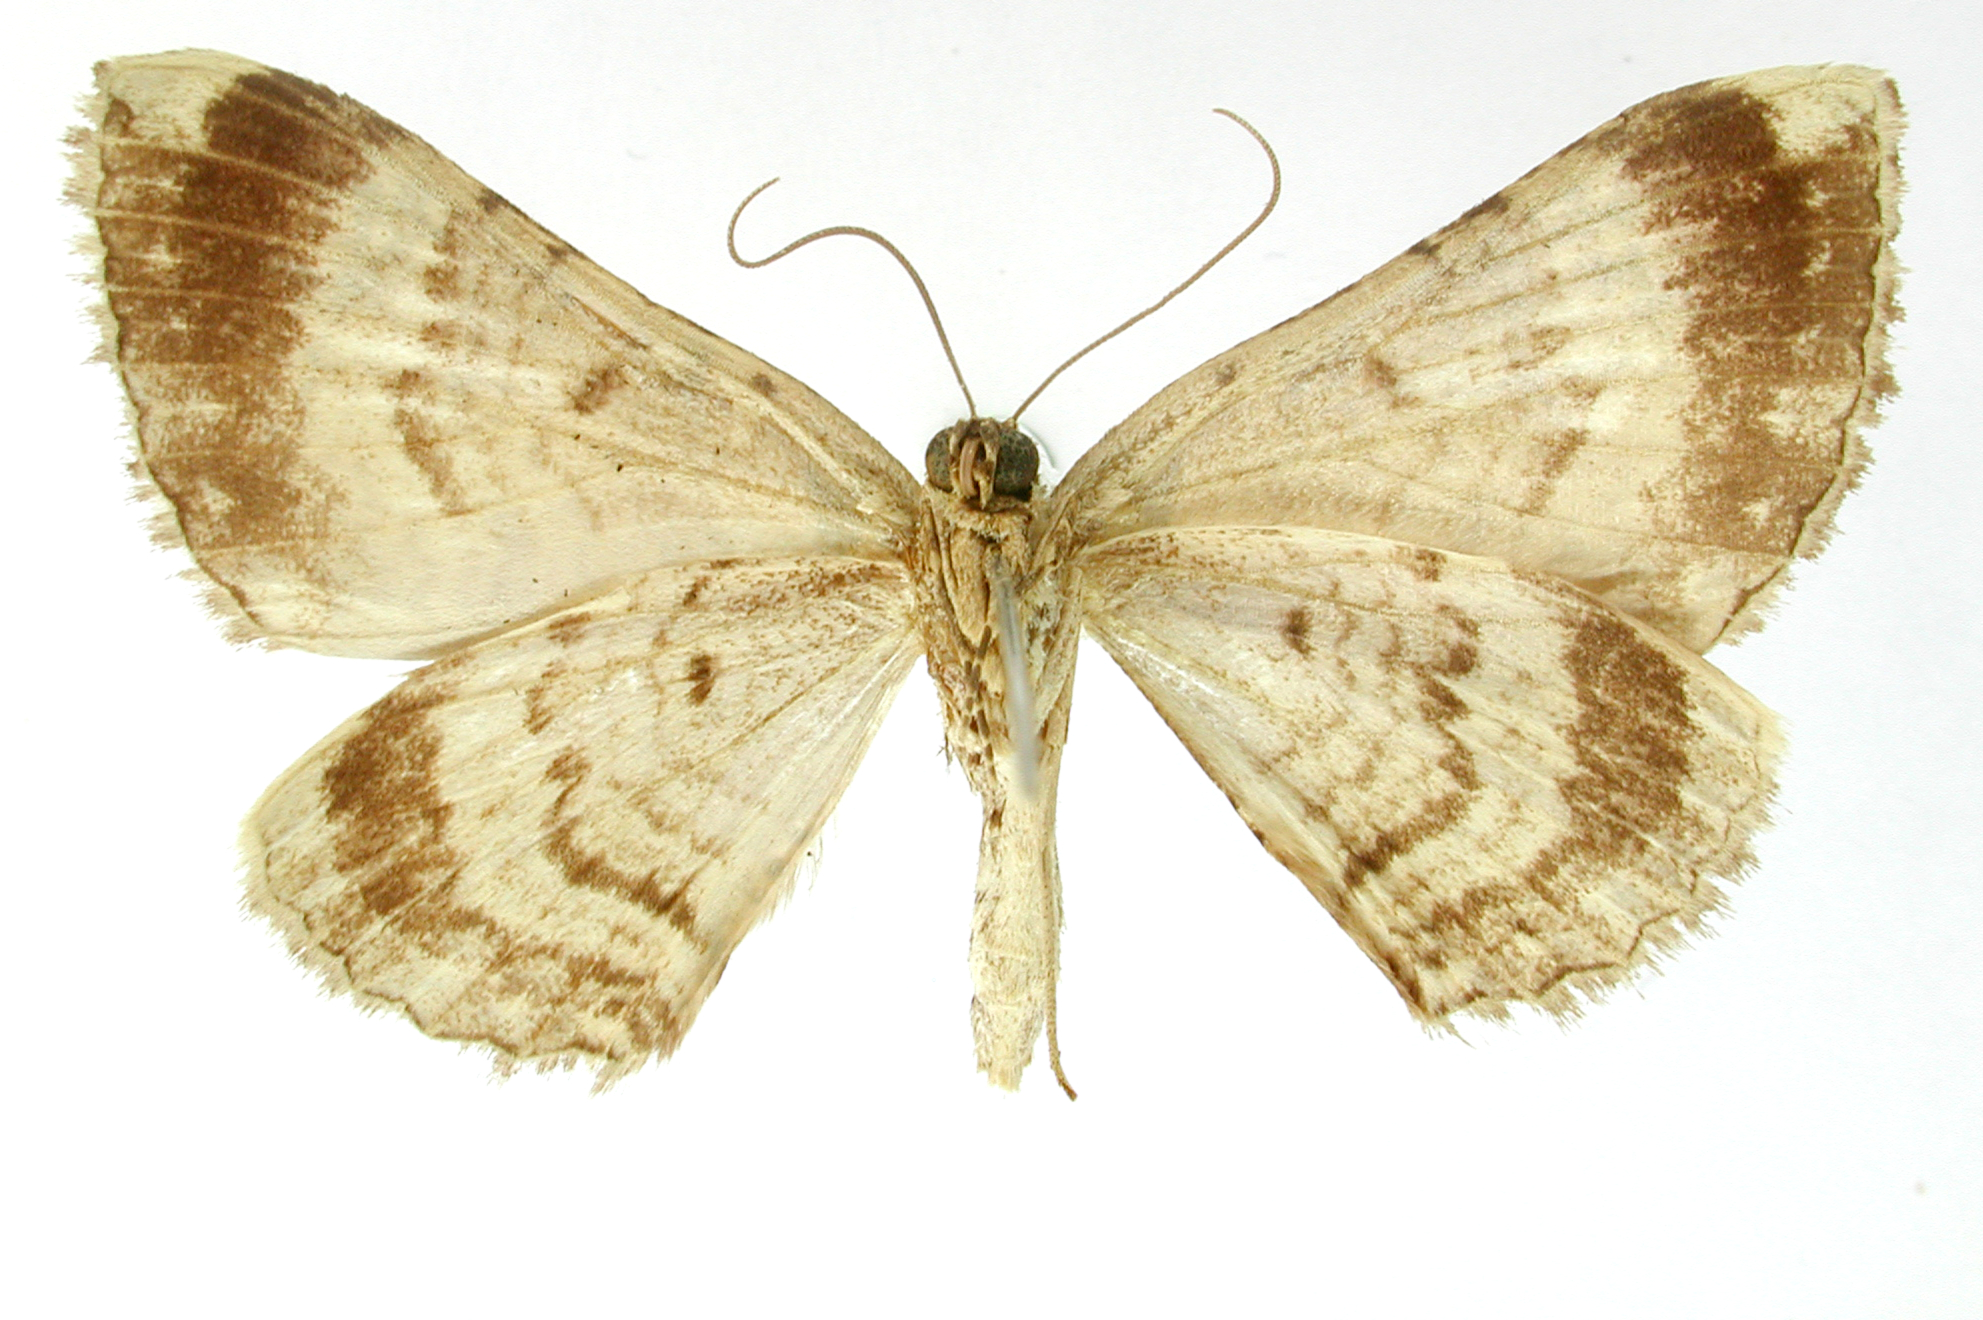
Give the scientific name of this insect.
Pterocypha chama
